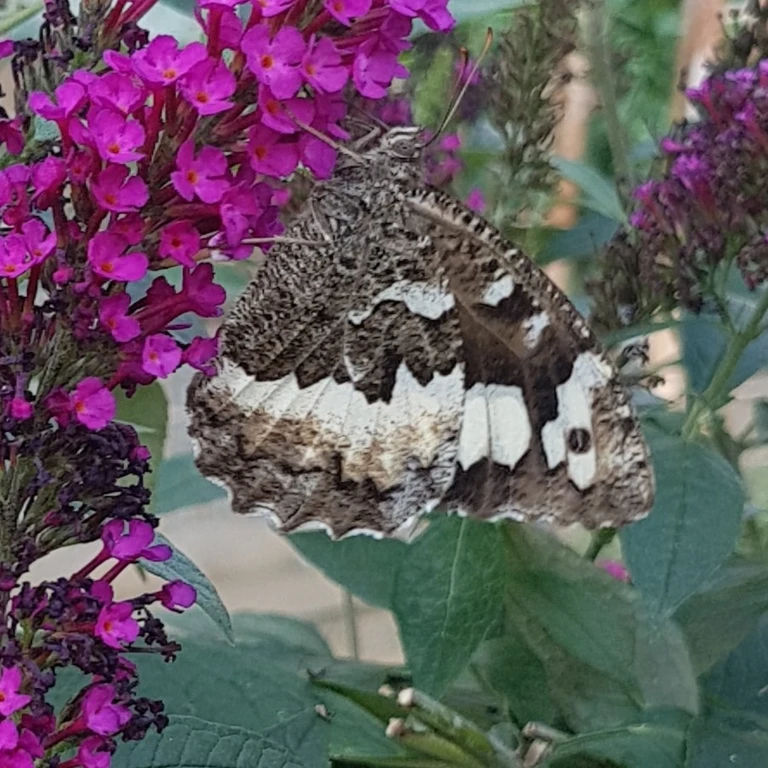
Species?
Brintesia circe
